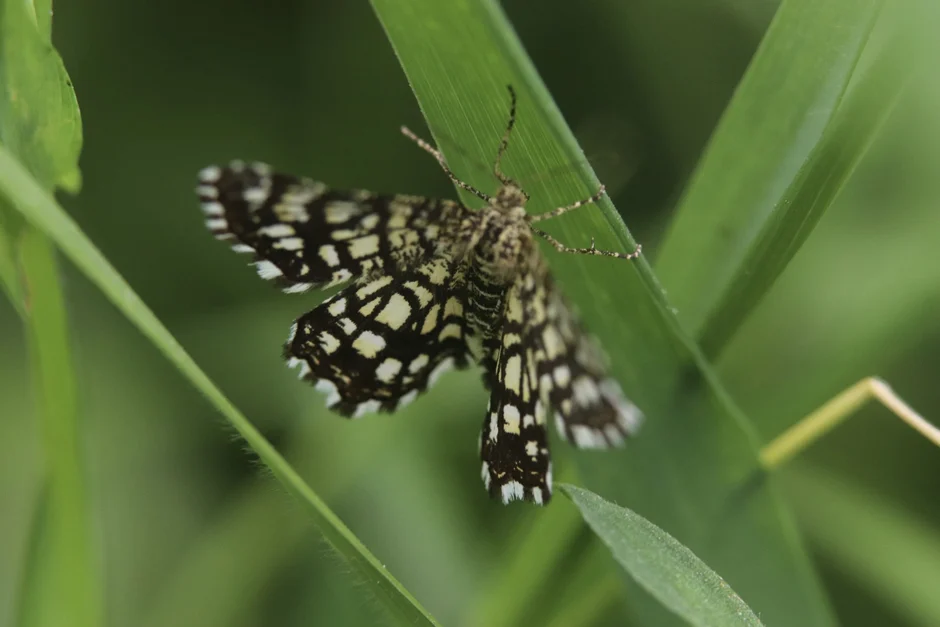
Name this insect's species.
Chiasmia clathrata
